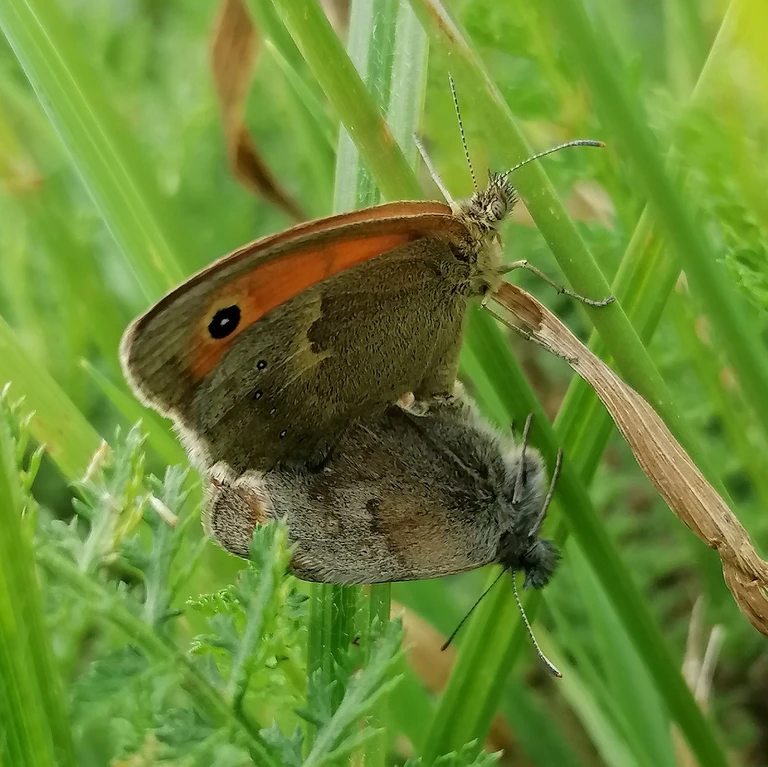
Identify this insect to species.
Coenonympha pamphilus
